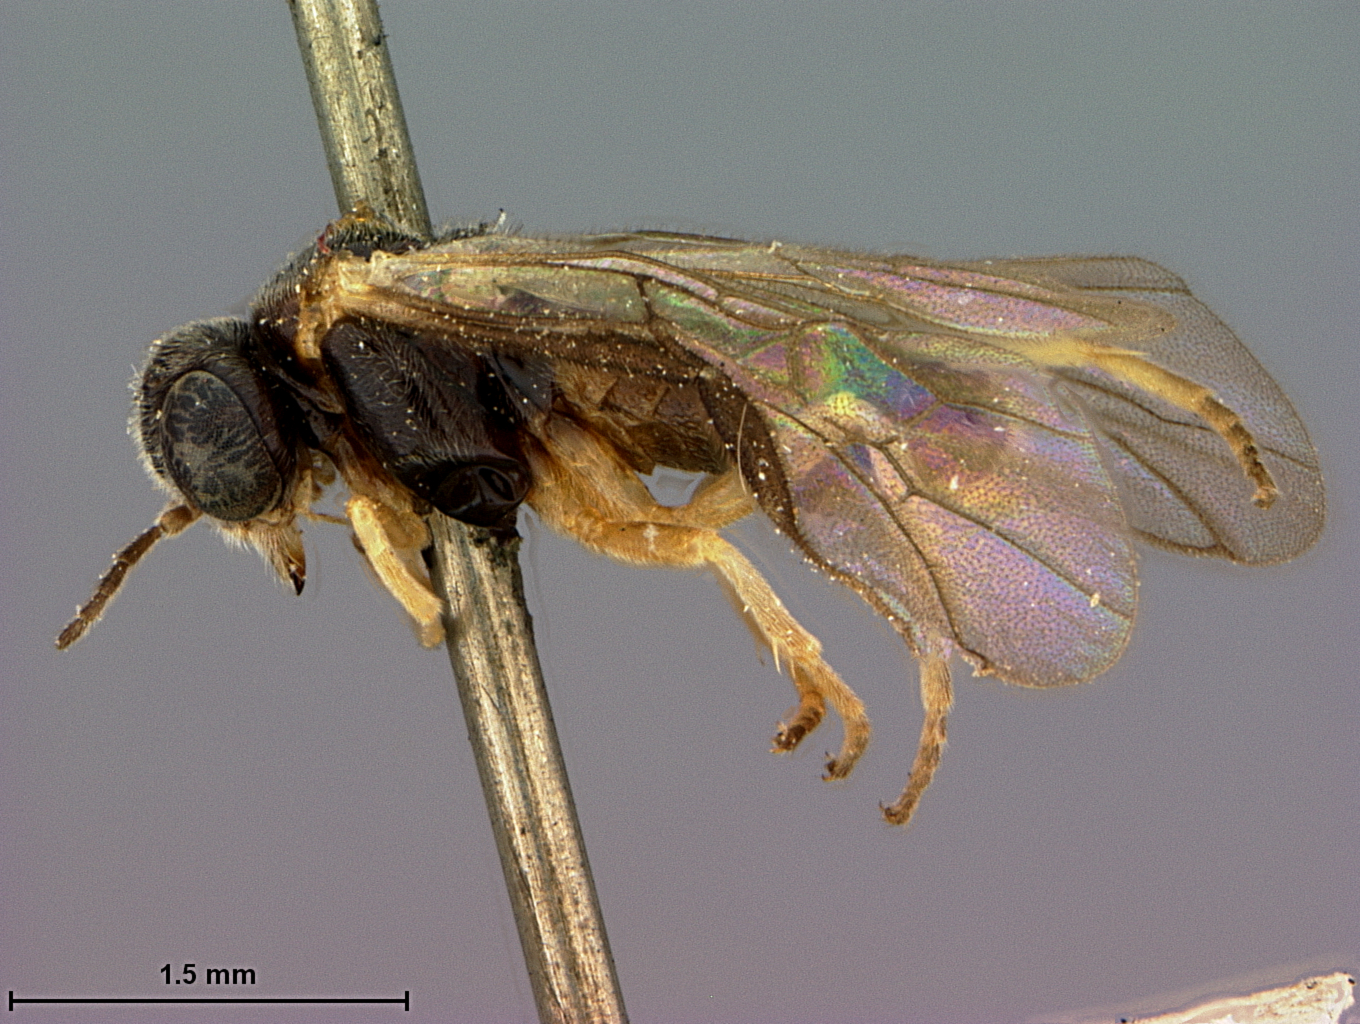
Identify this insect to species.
Acordulecera quercus
